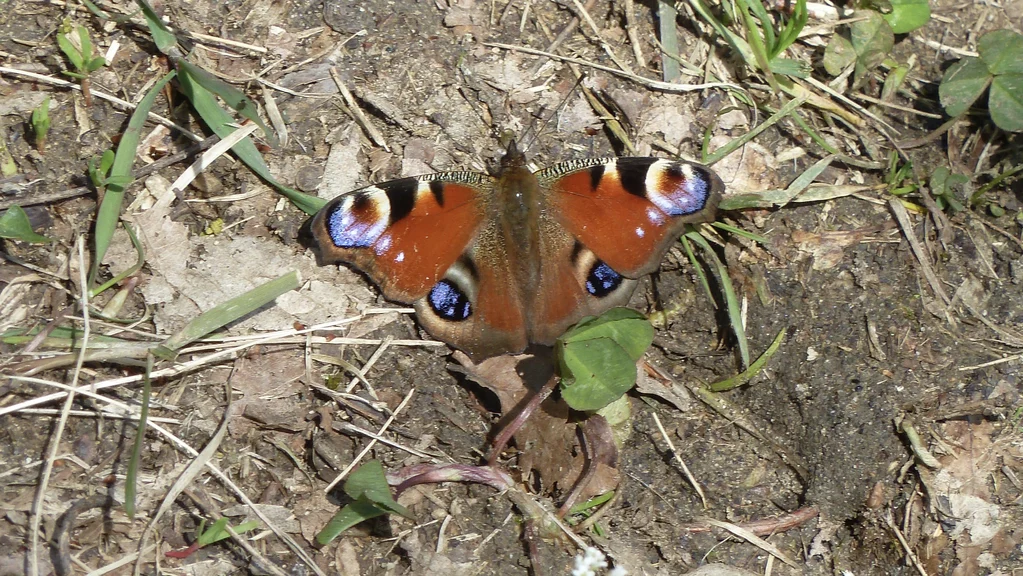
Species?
Aglais io
